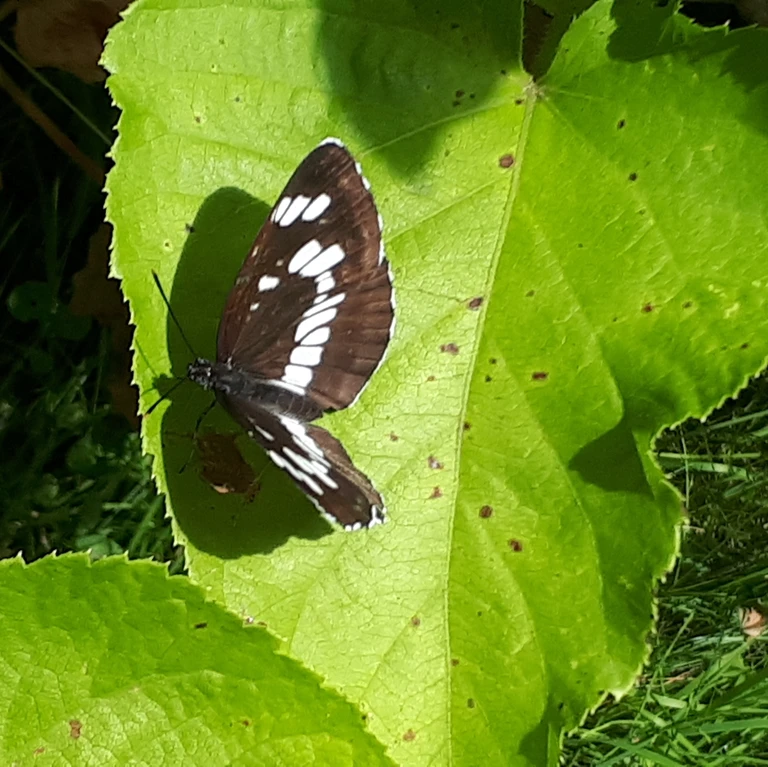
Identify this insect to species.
Neptis rivularis
